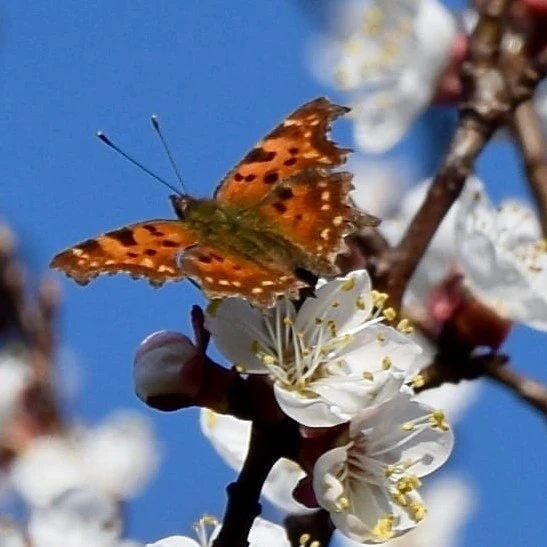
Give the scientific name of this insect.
Polygonia c-album
